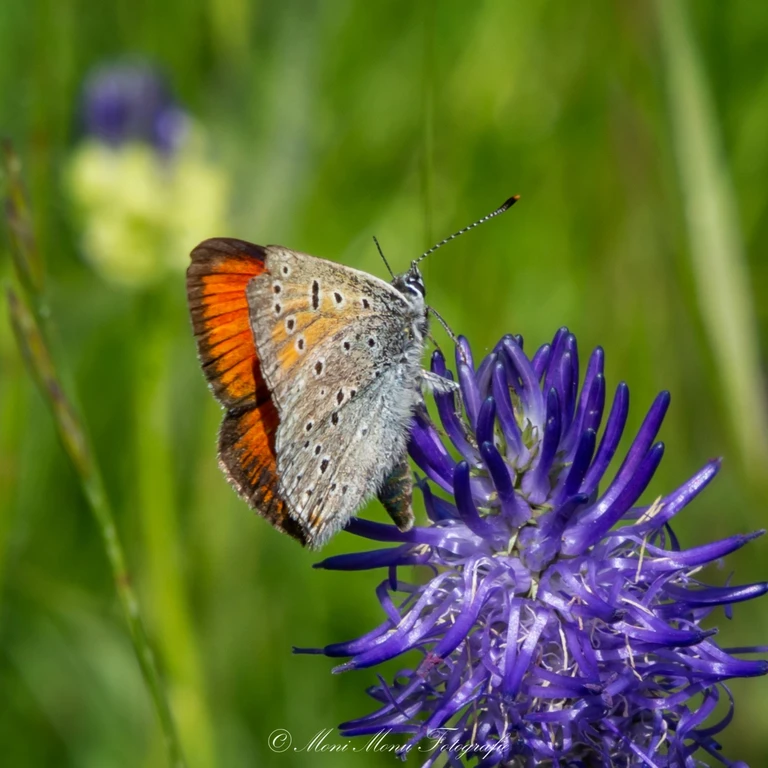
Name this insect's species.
Lycaena hippothoe (also Palaeochrysophanus hippothoe)
